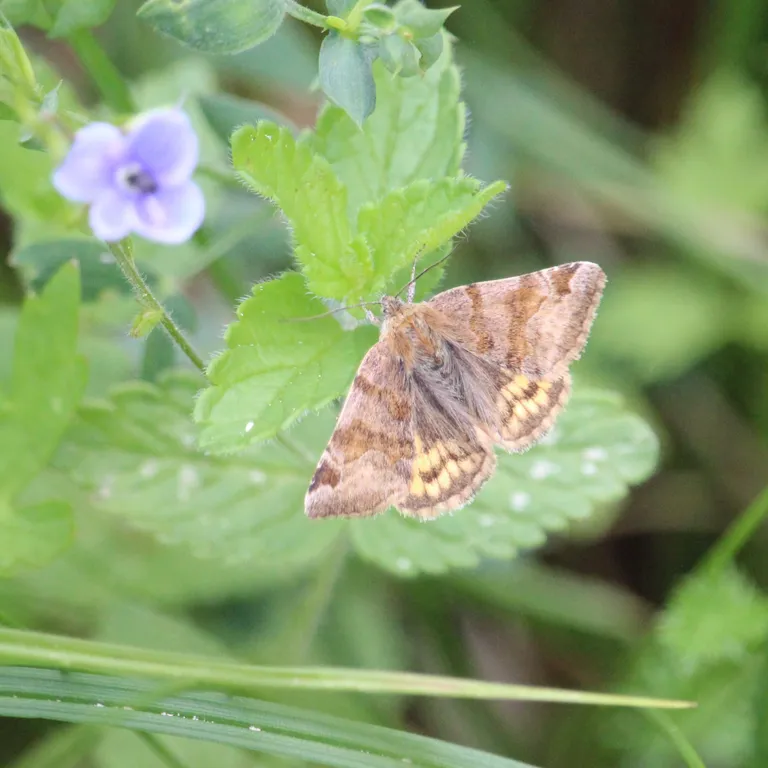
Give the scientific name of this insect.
Euclidia glyphica
